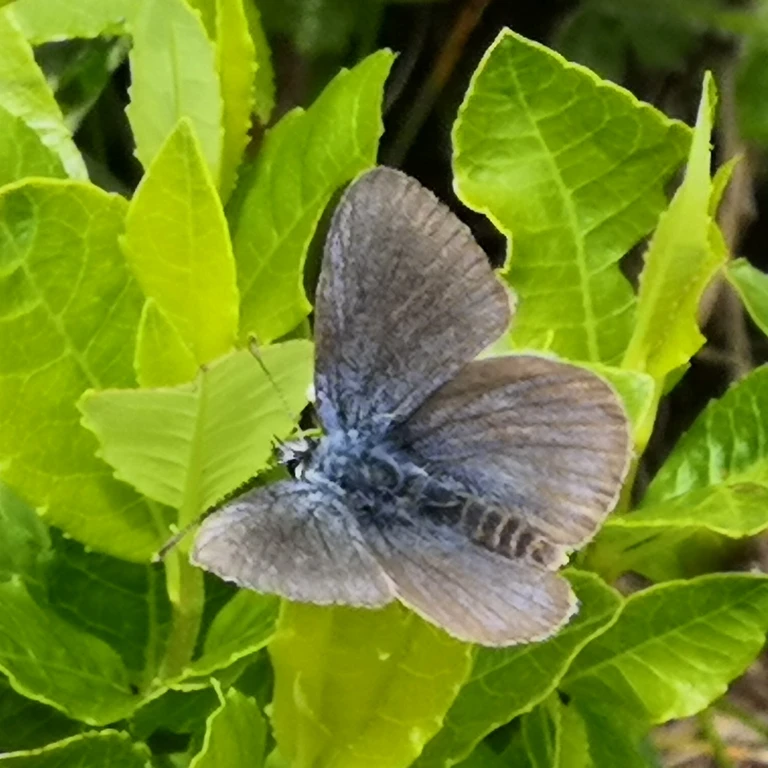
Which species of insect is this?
Agriades orbitulus (also Albulina orbitulus)
